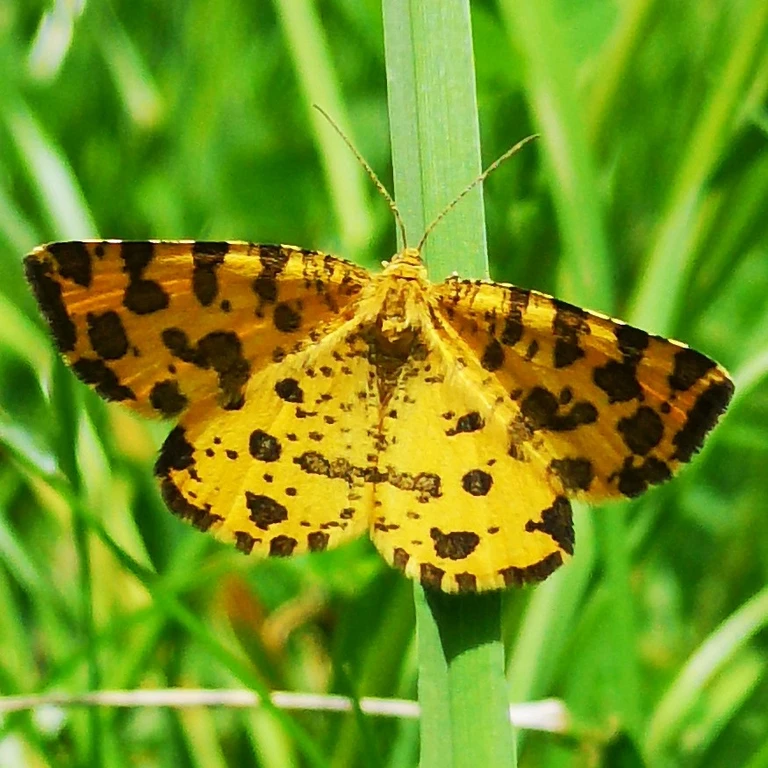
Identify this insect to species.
Pseudopanthera macularia
